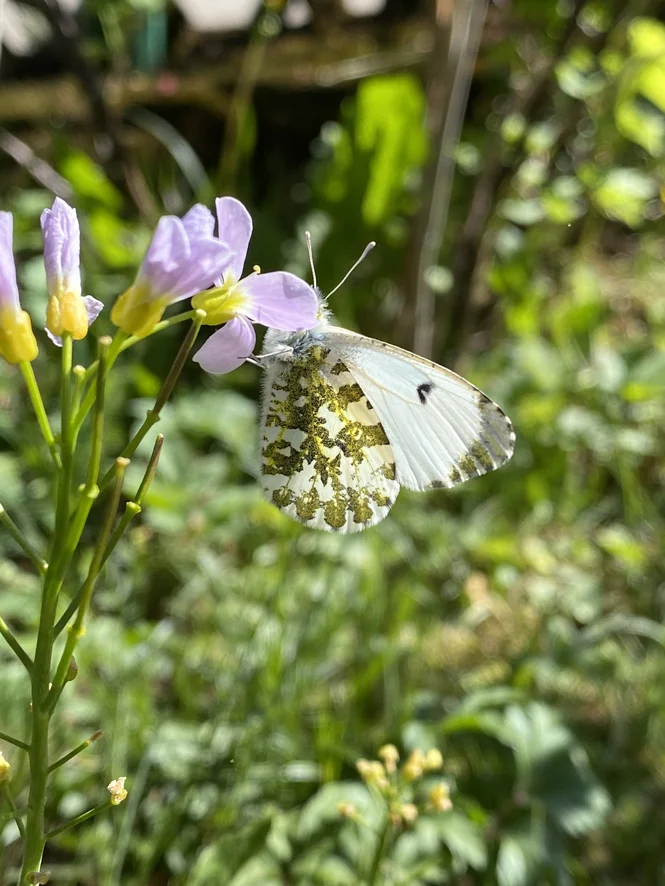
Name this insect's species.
Anthocharis cardamines
